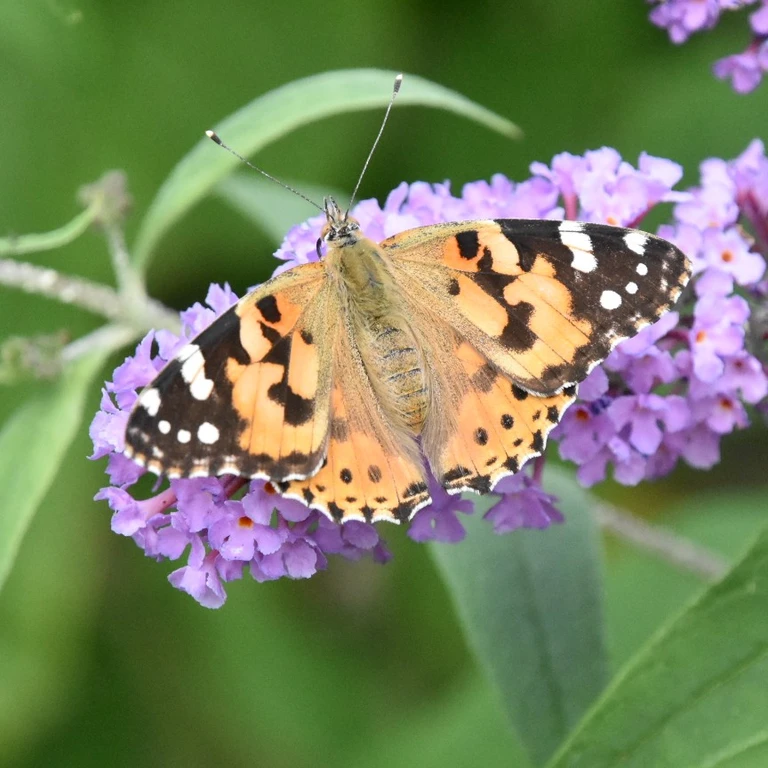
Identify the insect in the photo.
Vanessa cardui
